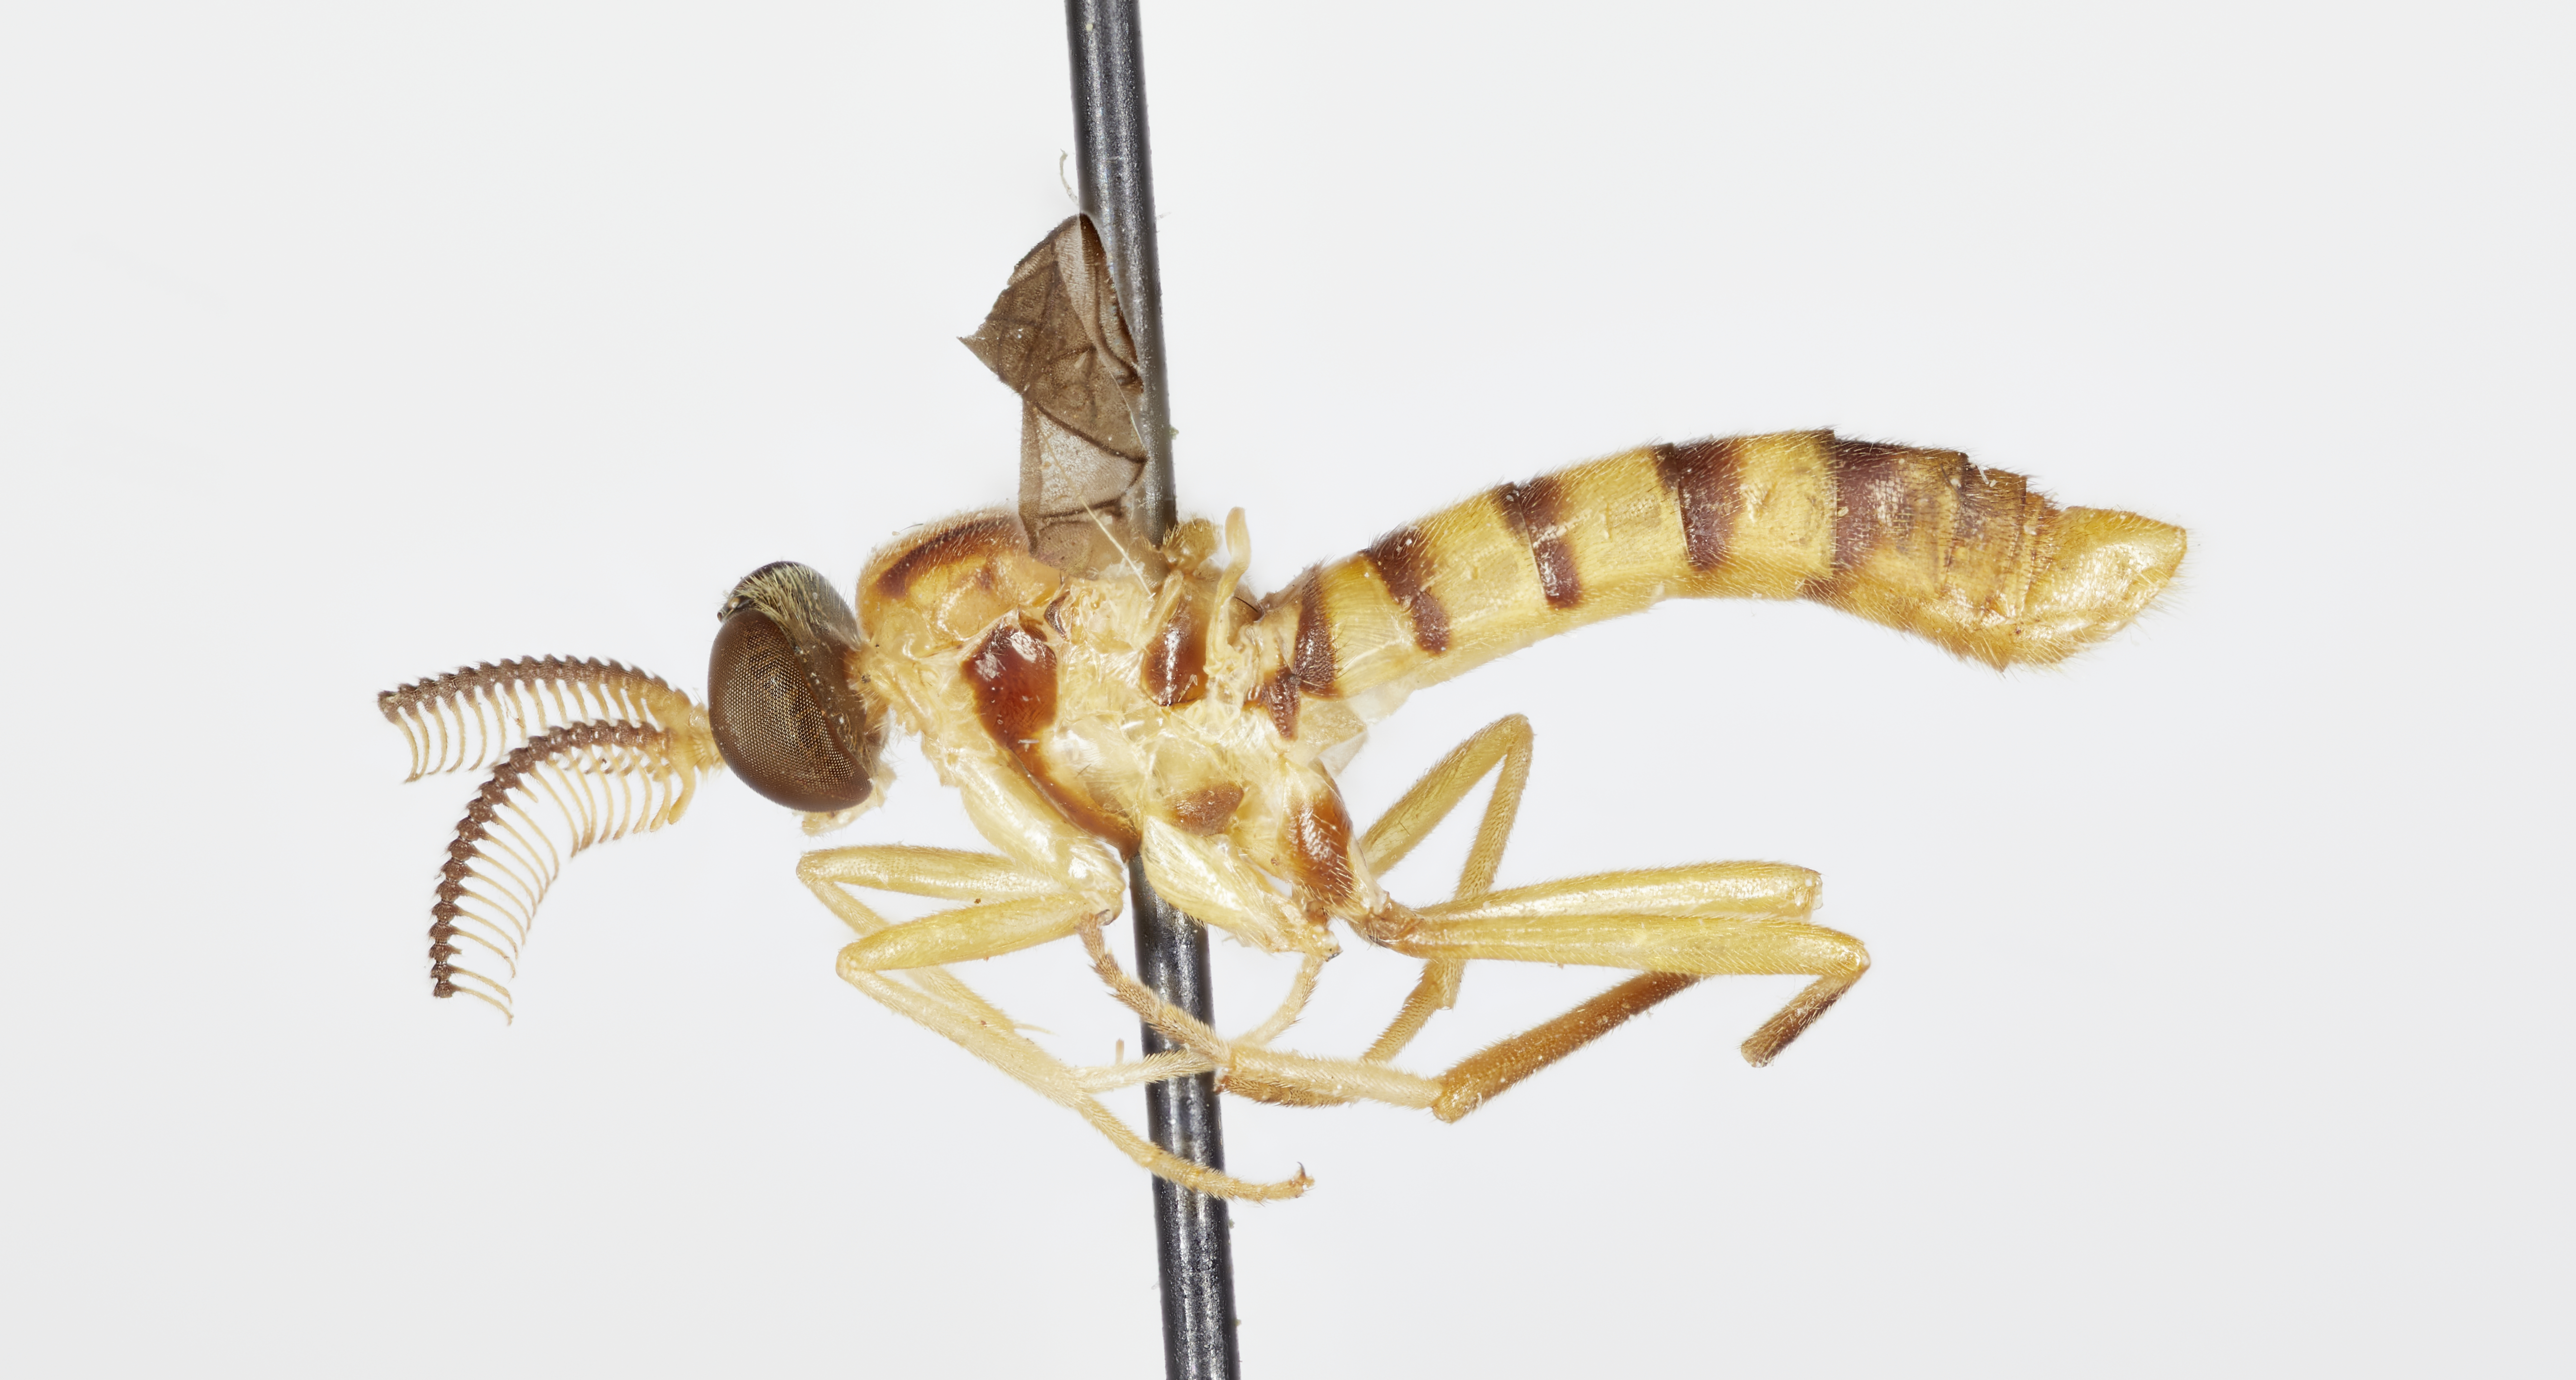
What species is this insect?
Rachicerus pantherinus
